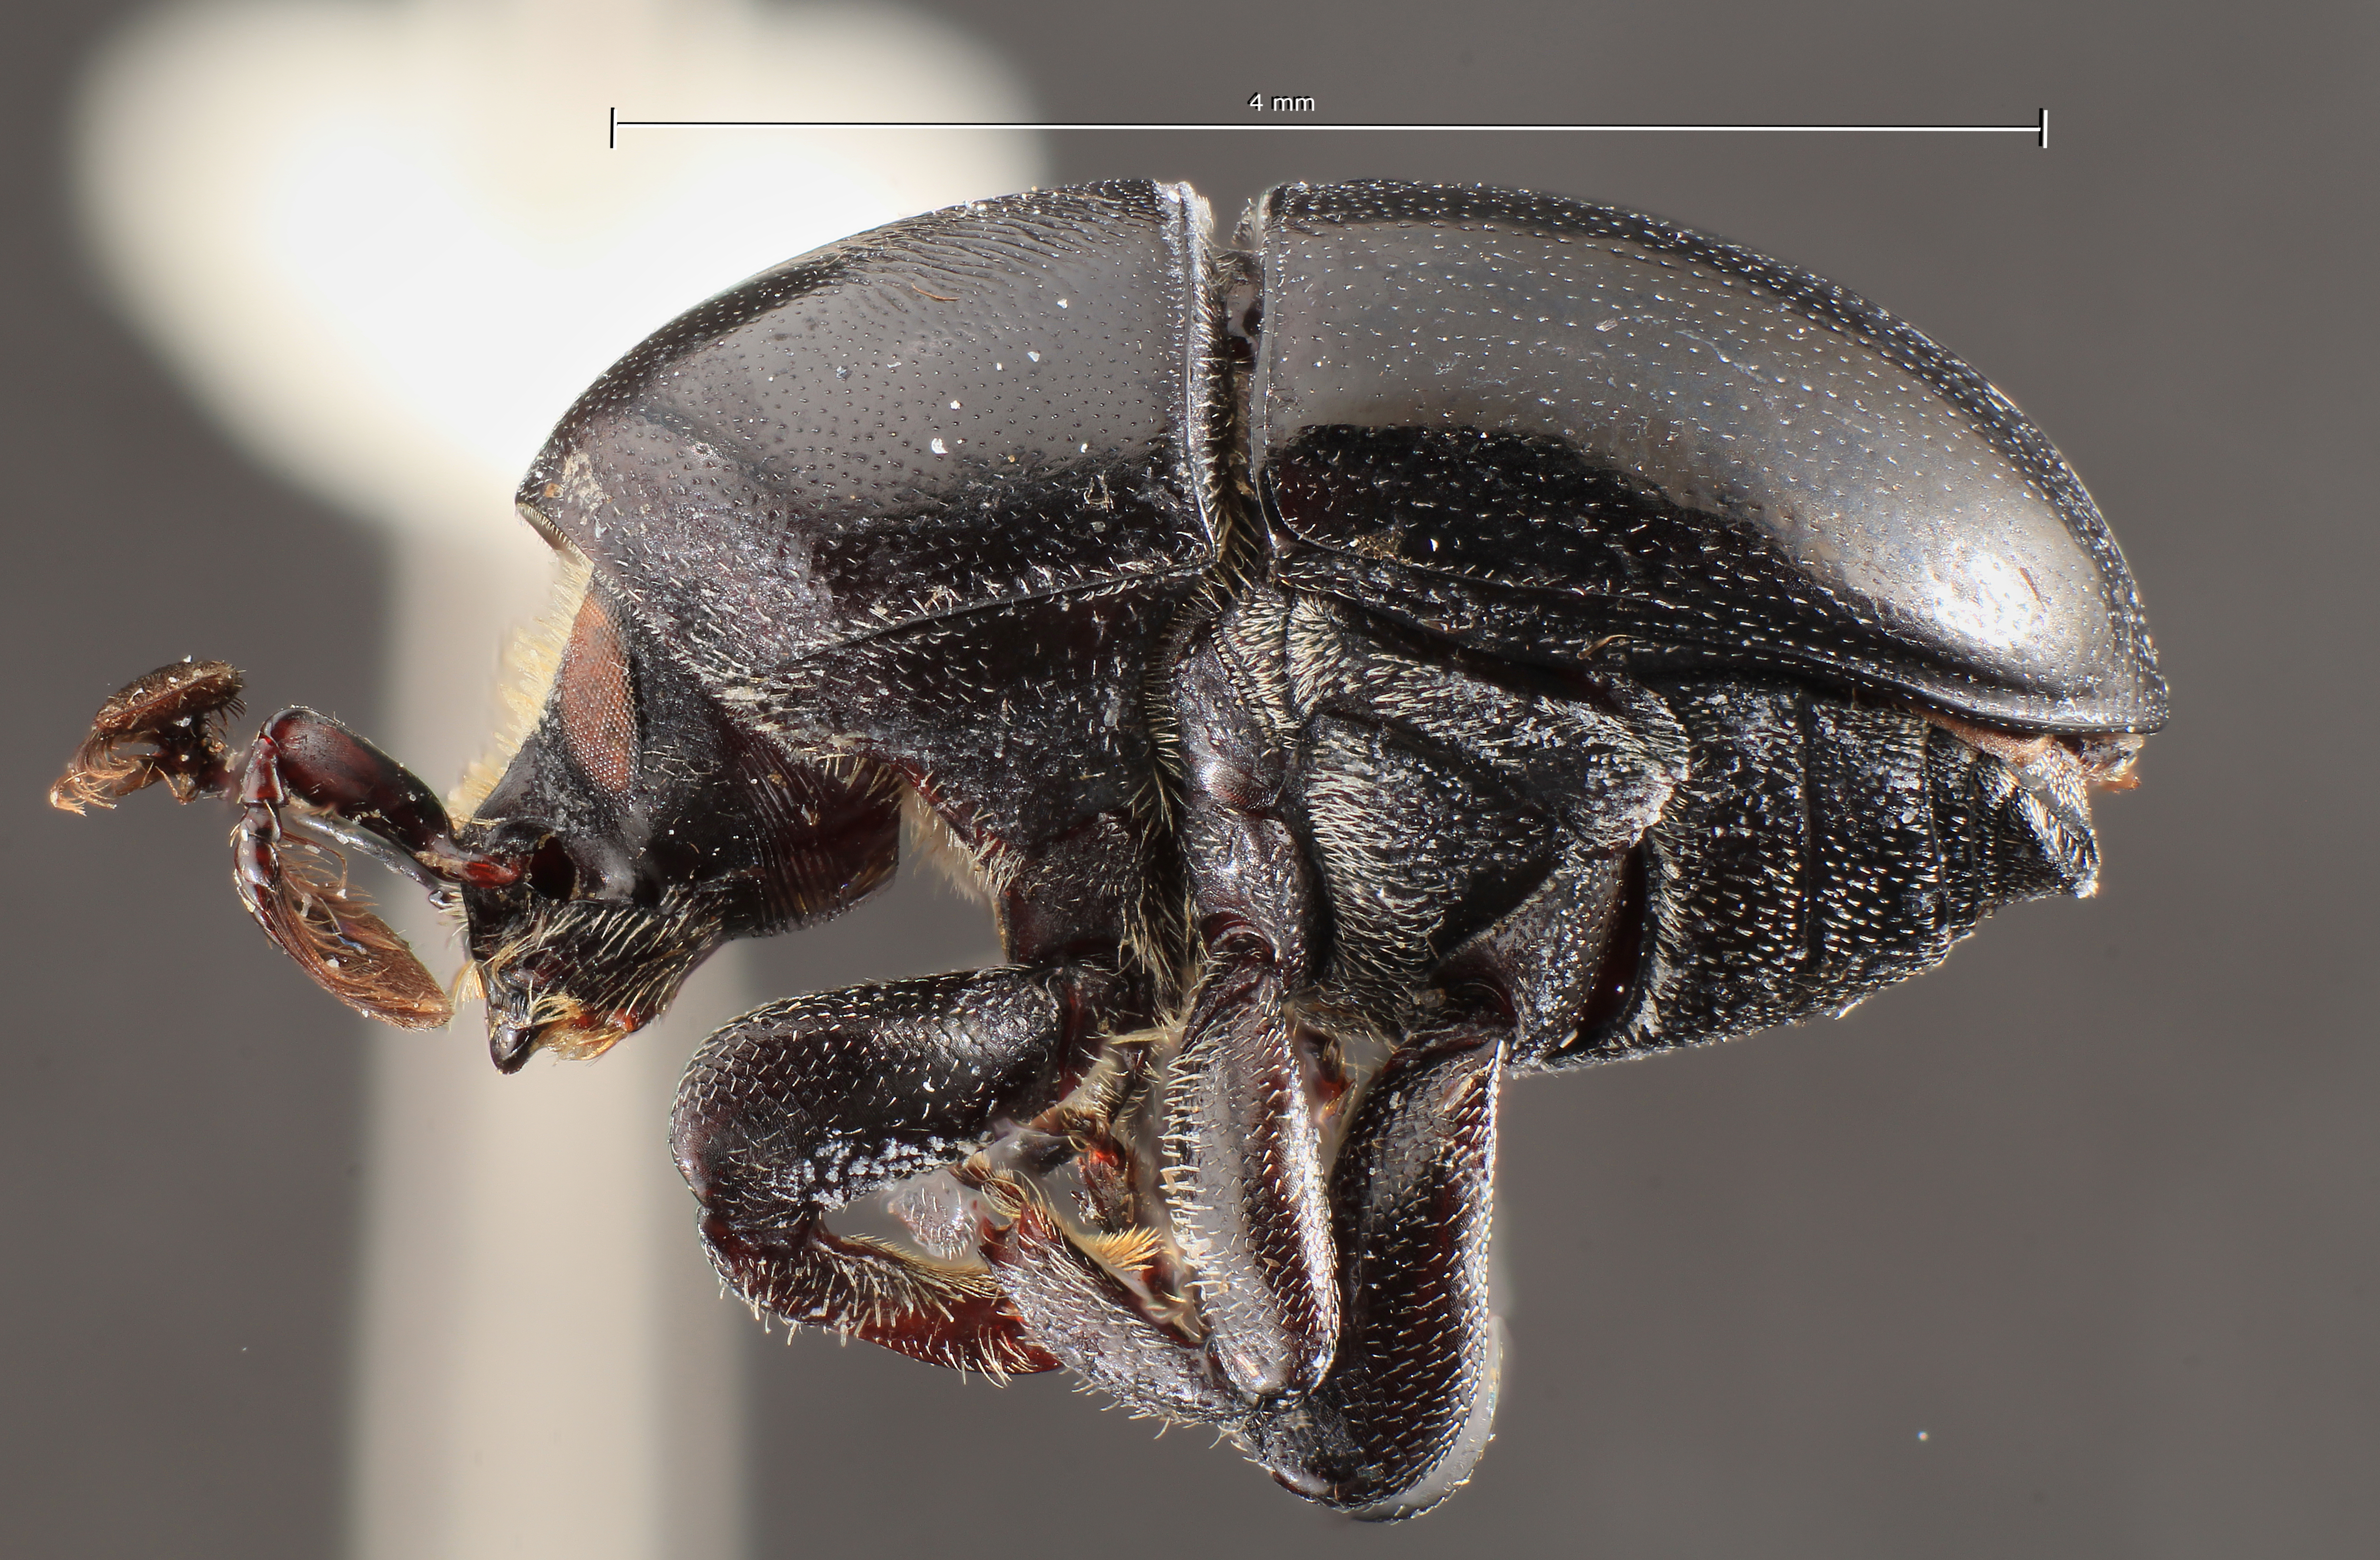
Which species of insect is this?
Camptocerus pseudoangustior
